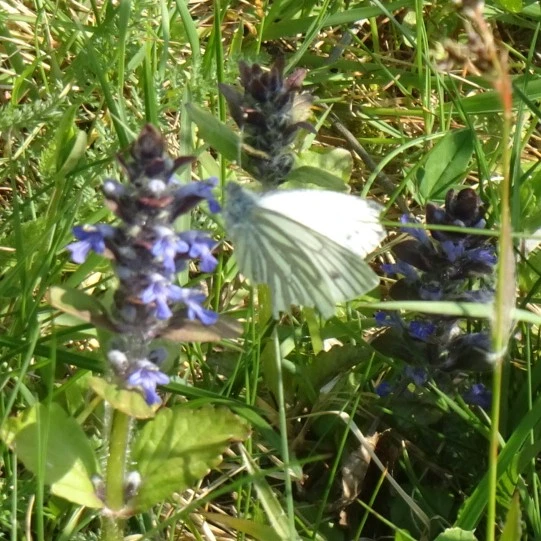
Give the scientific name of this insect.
Pieris napi
